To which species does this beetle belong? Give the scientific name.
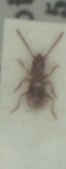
Aepopsis robinii
